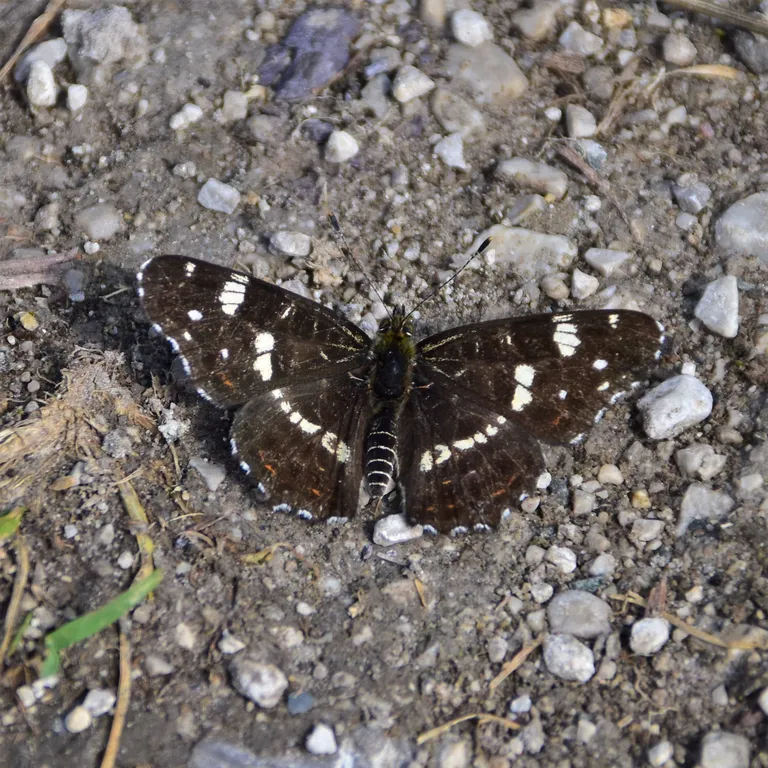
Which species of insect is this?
Araschnia levana
